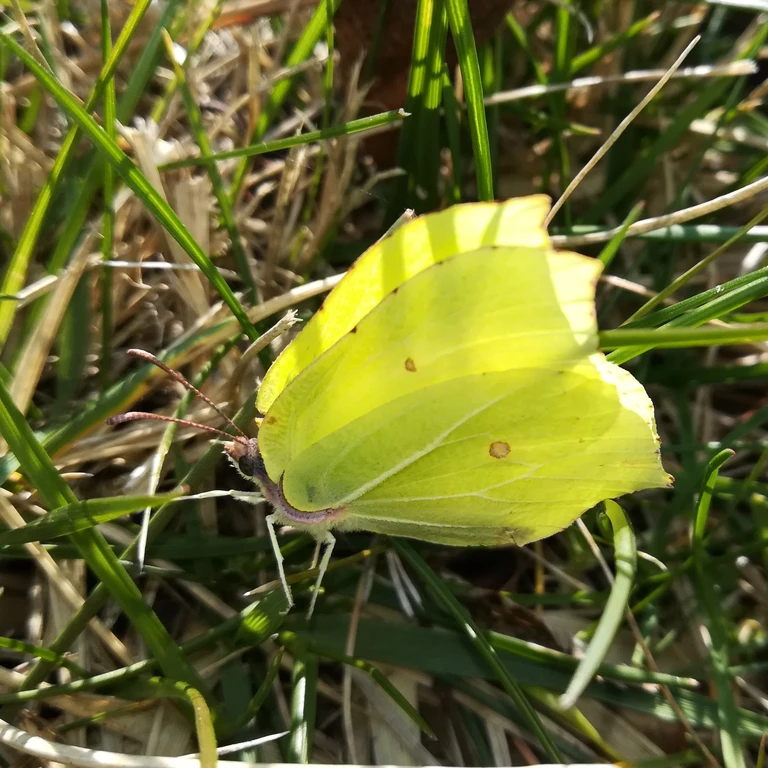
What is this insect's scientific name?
Gonepteryx rhamni
